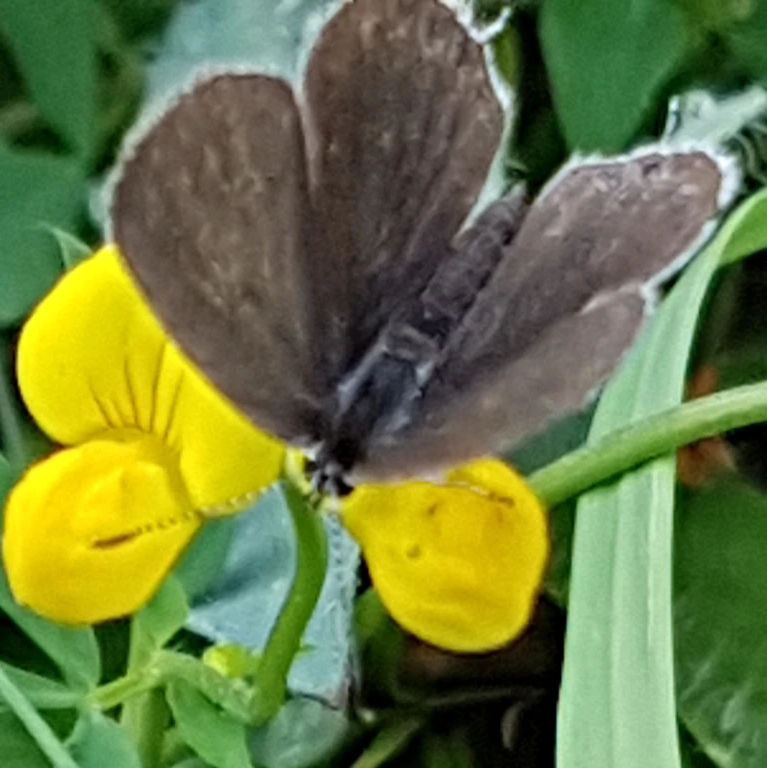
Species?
Cupido argiades (also Elkalyce argiades)
